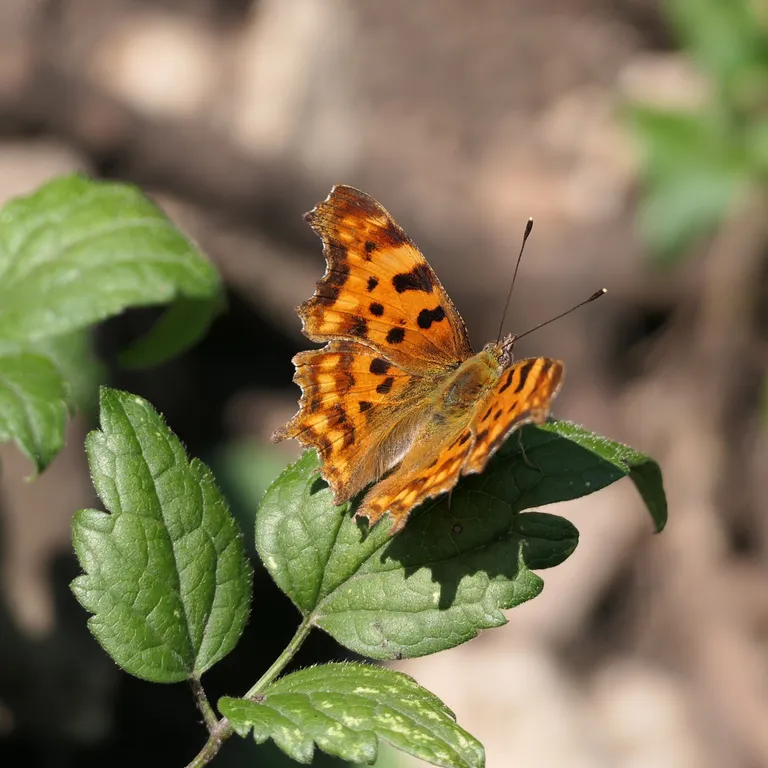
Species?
Polygonia c-album
